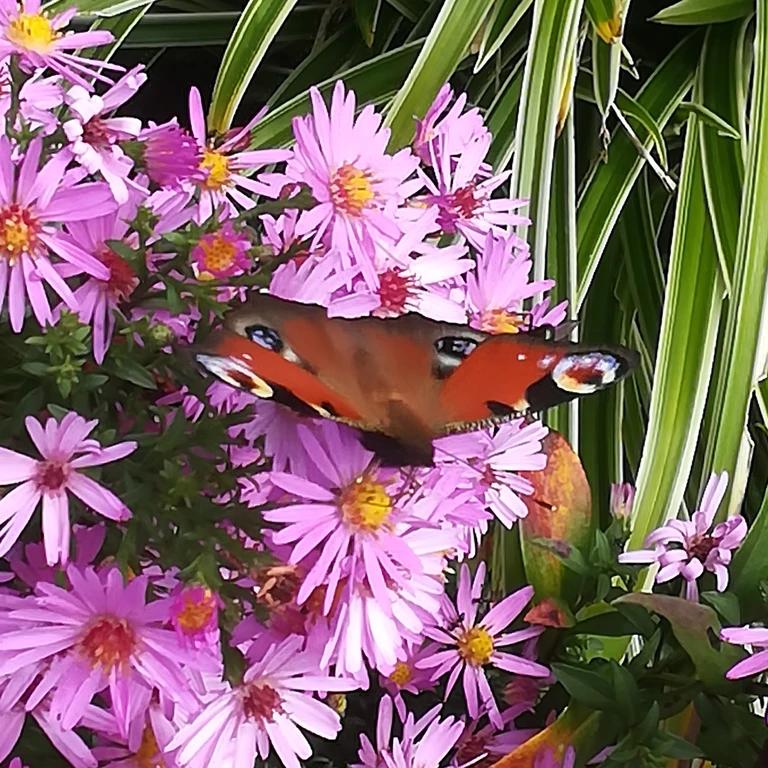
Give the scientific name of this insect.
Aglais io
